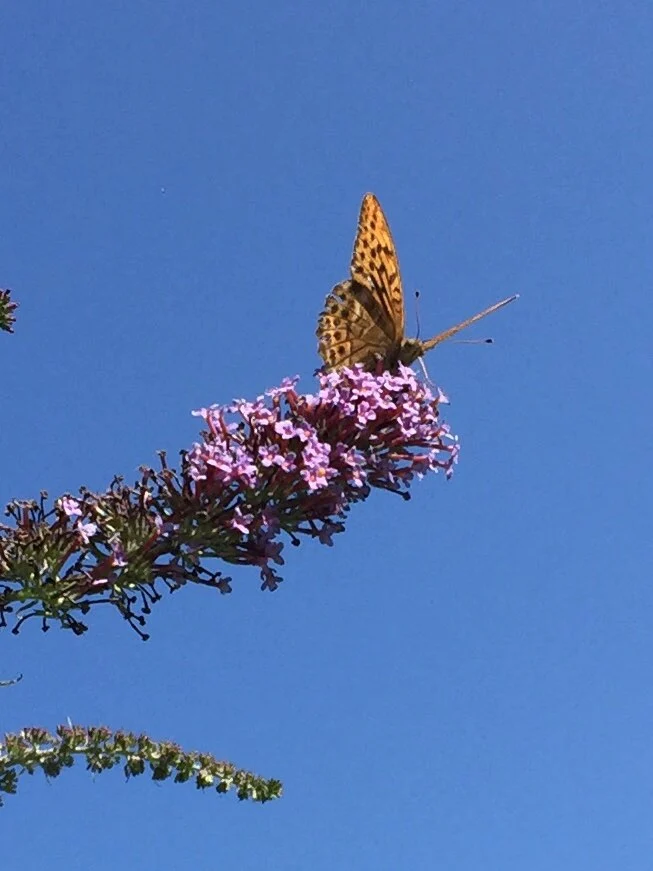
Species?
Argynnis paphia
